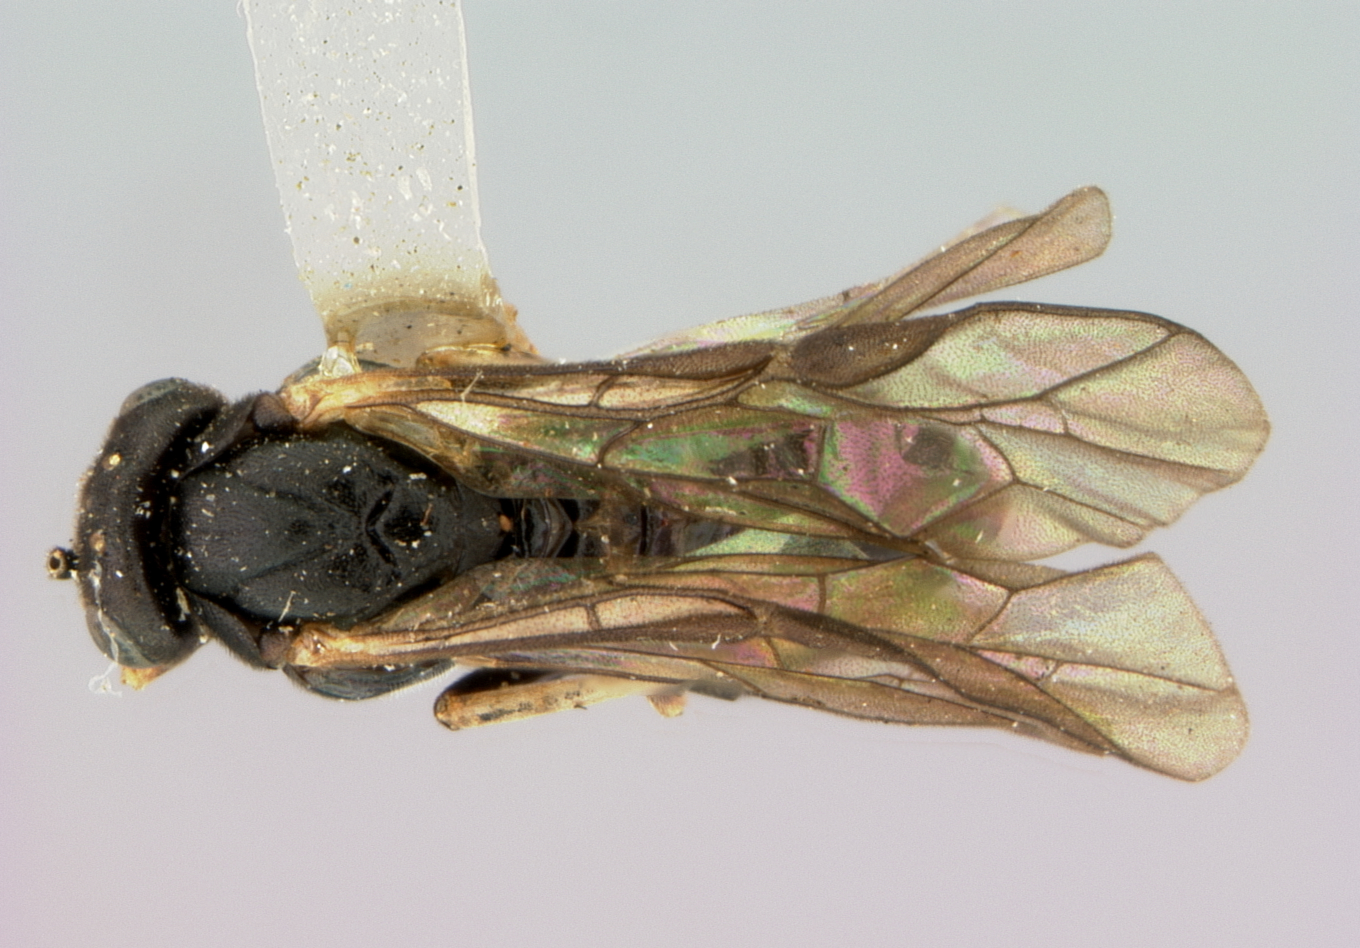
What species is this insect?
Pristiphora nigra
